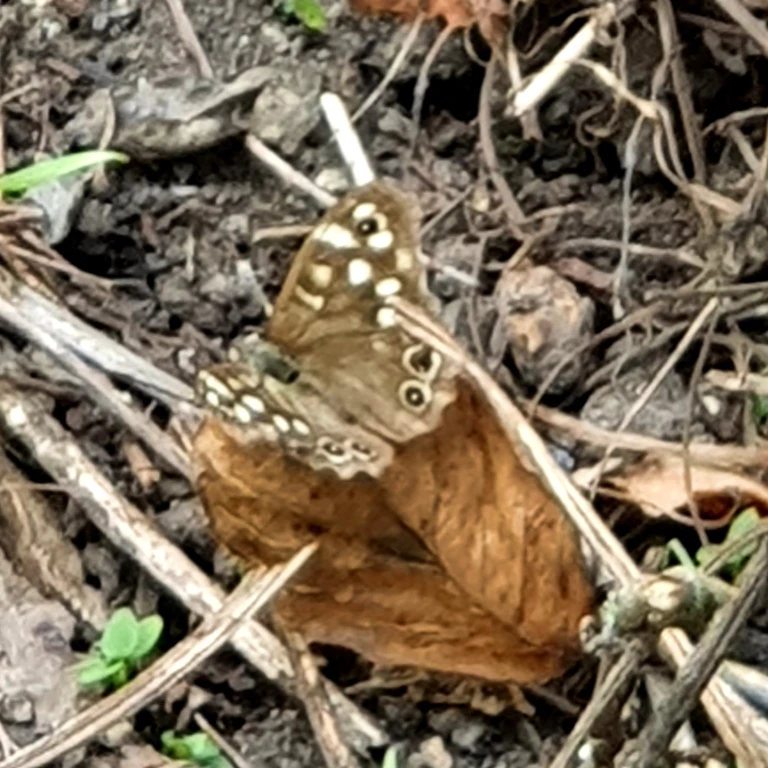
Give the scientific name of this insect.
Pararge aegeria
